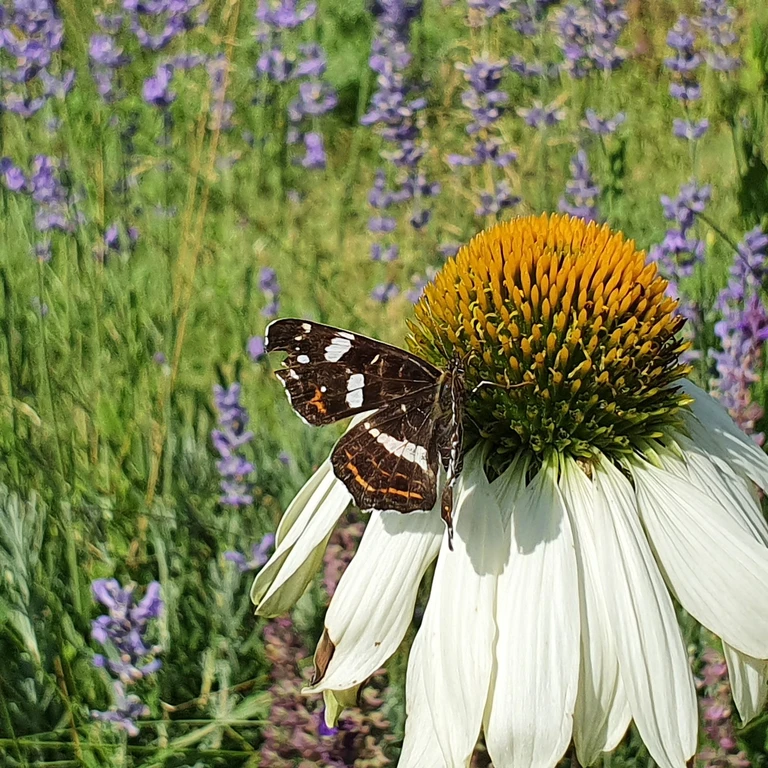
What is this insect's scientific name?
Araschnia levana
